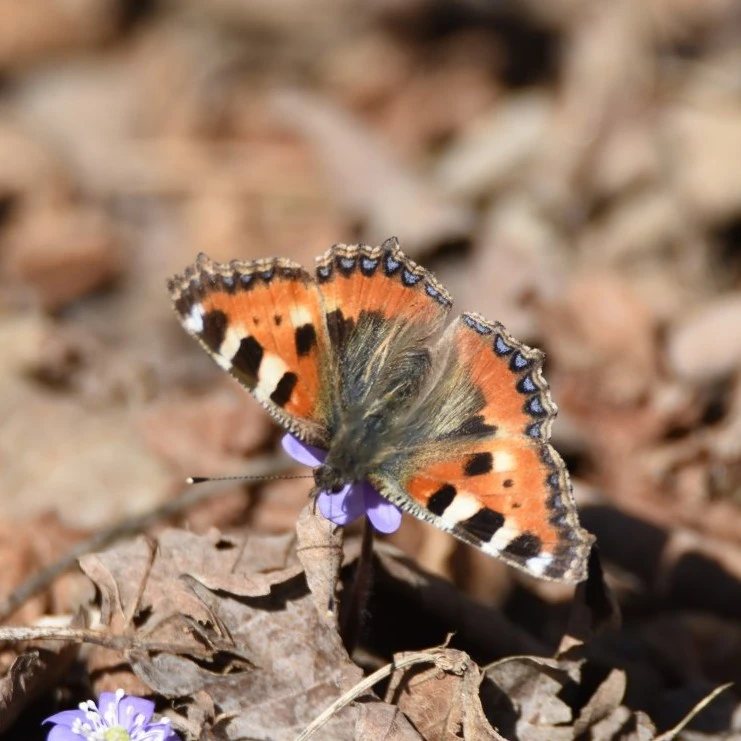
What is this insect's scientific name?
Aglais urticae
